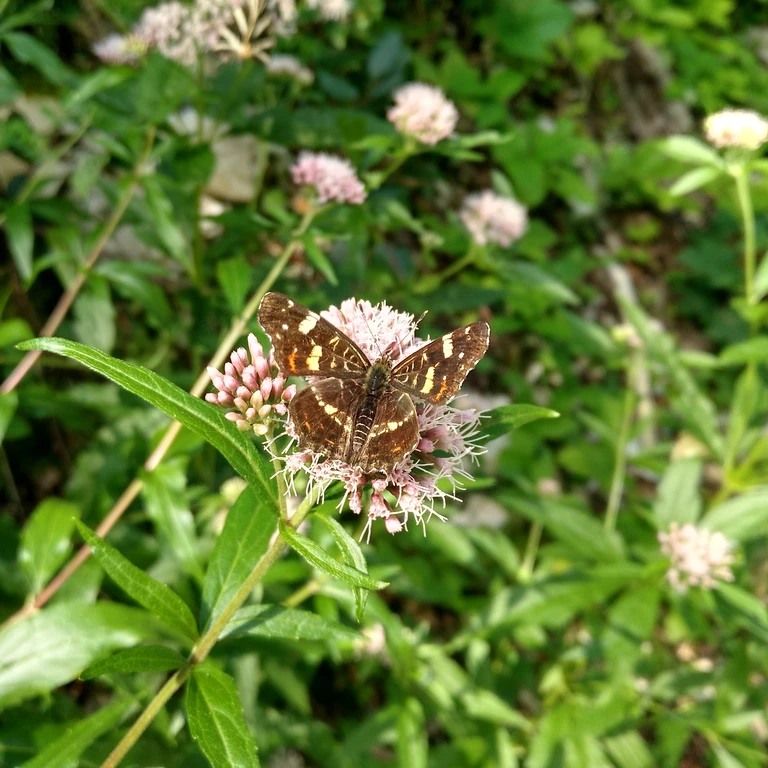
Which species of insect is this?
Araschnia levana
